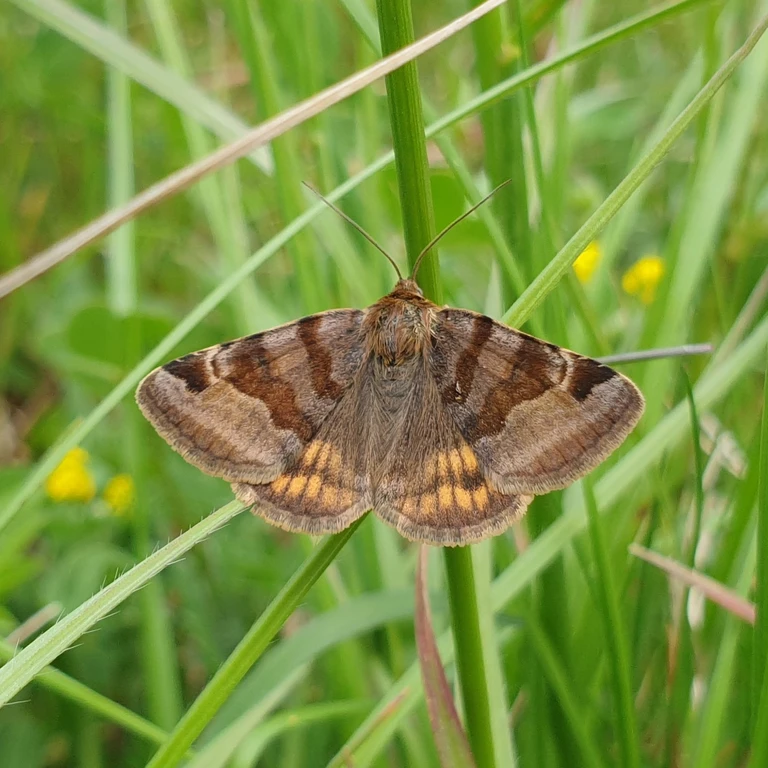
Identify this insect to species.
Euclidia glyphica
